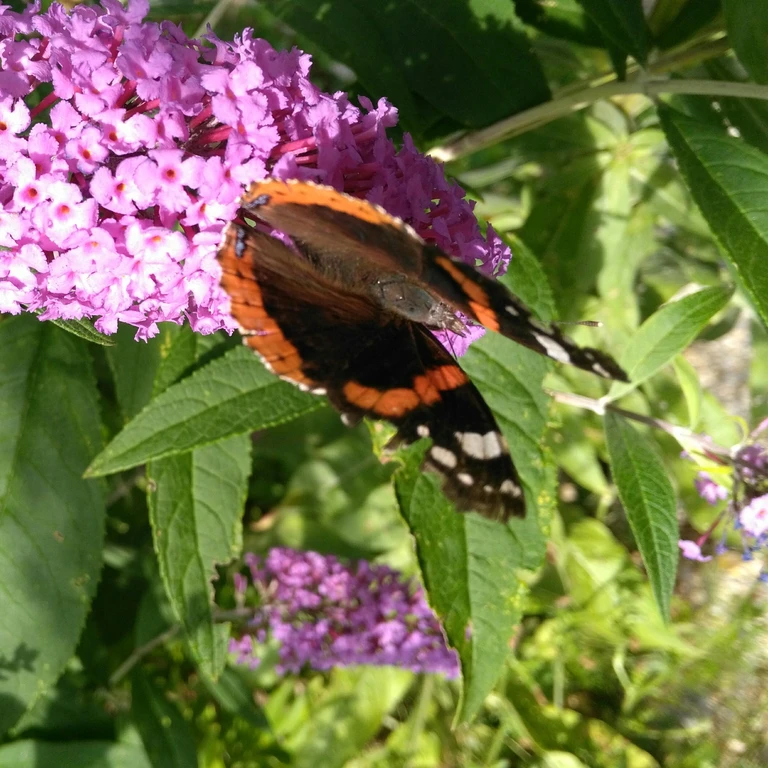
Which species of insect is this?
Vanessa atalanta
